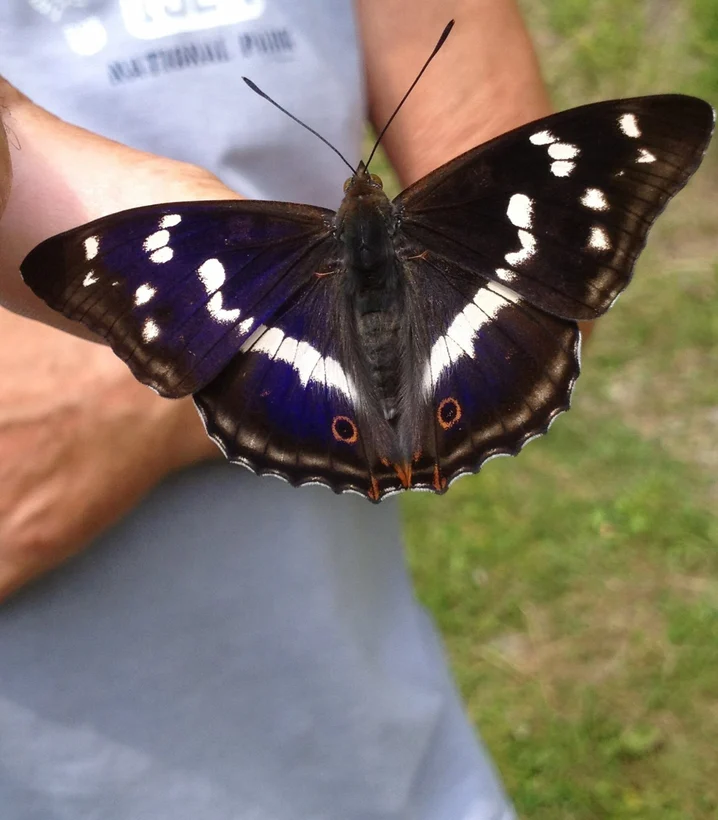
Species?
Apatura iris
